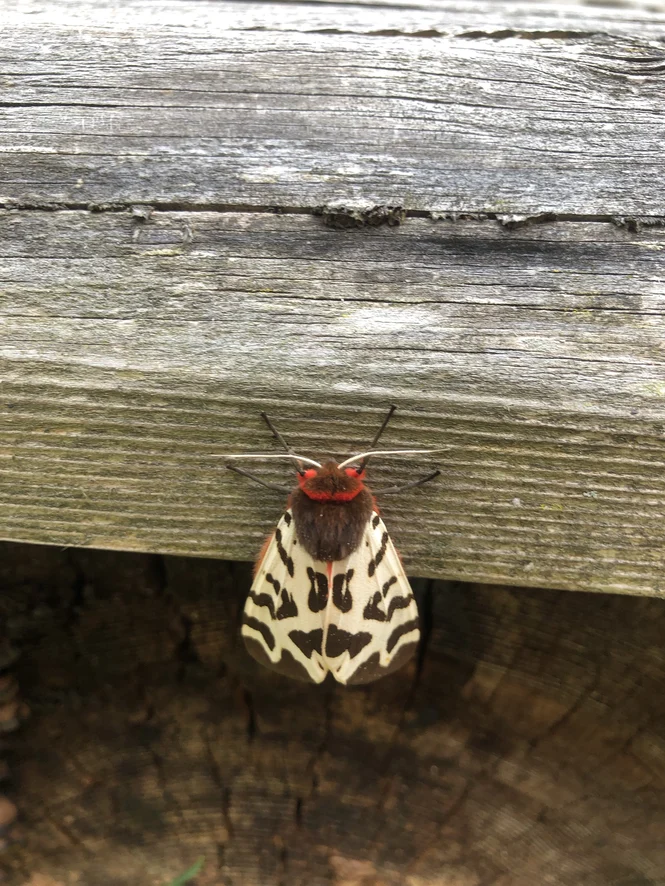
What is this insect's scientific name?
Arctia caja
